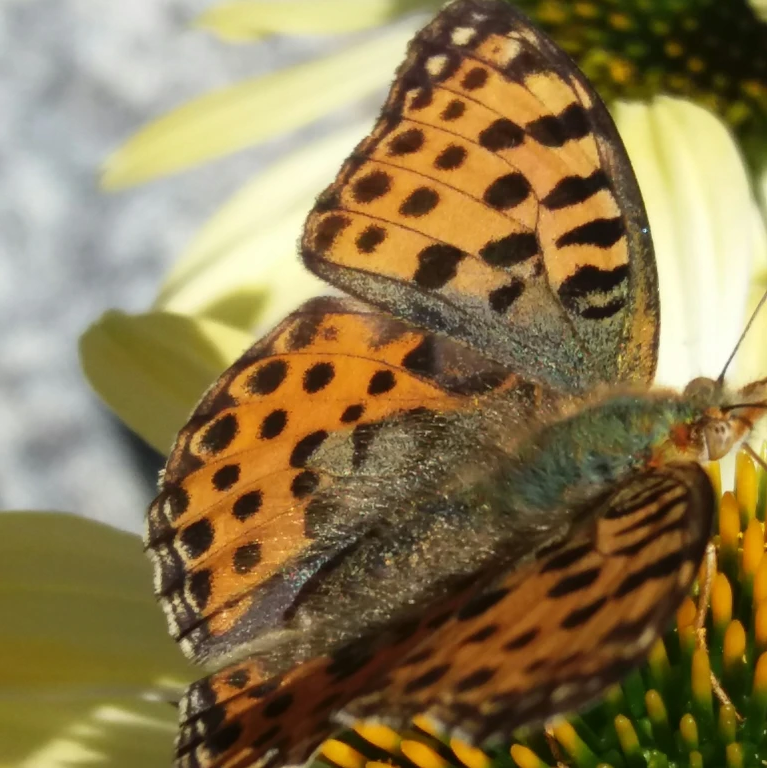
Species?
Issoria lathonia
